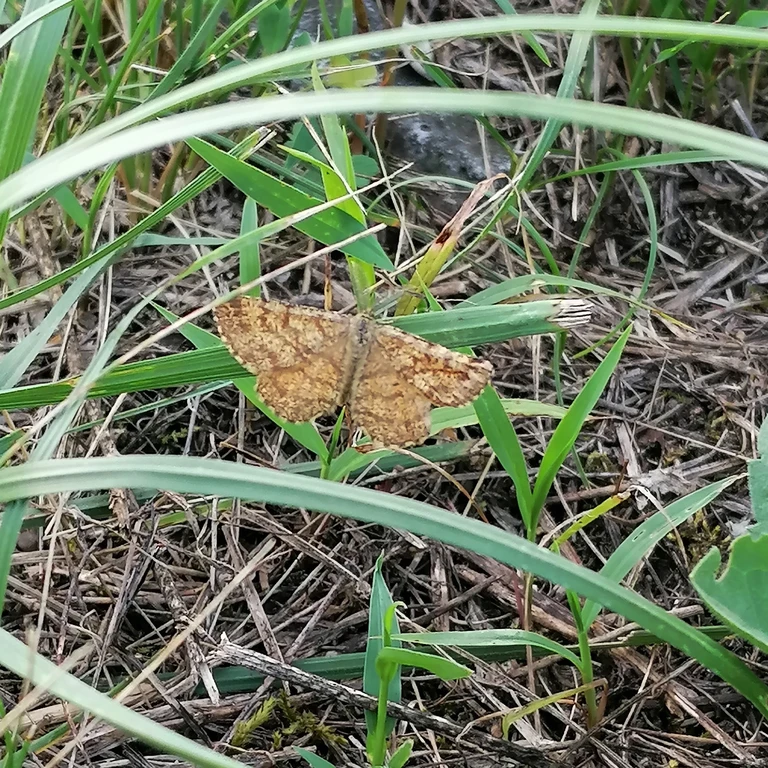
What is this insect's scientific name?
Ematurga atomaria
